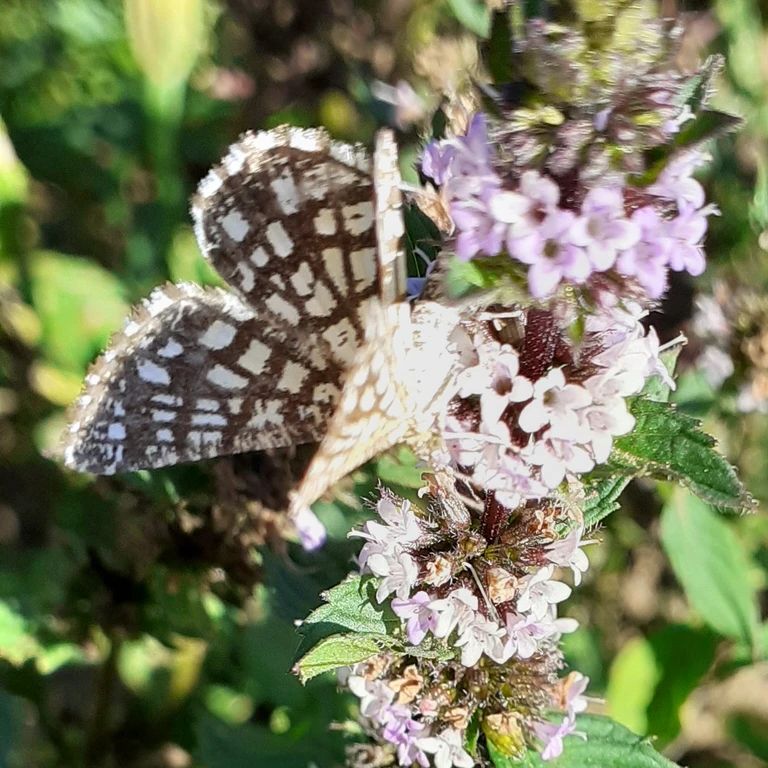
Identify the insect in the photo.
Chiasmia clathrata
